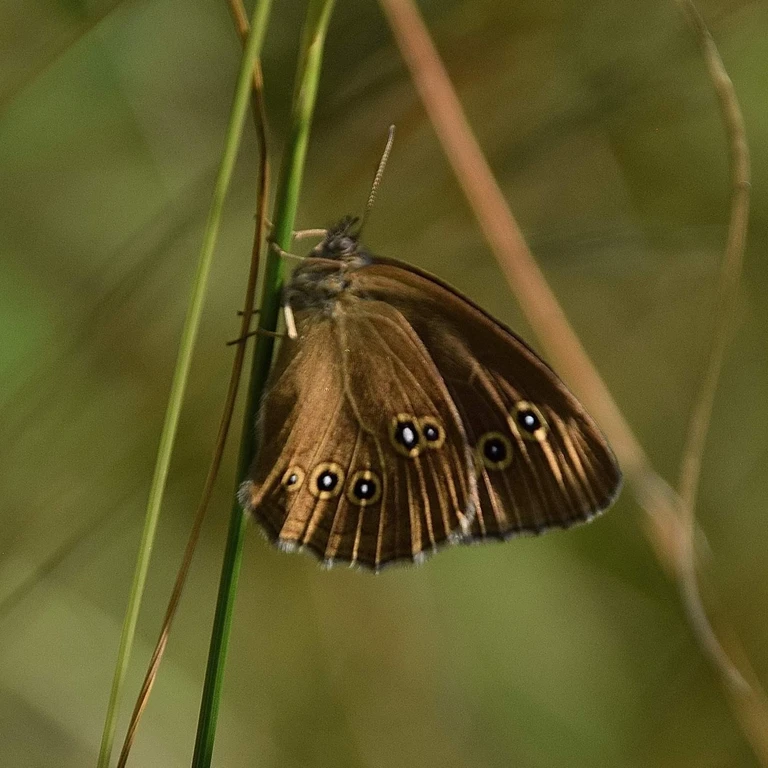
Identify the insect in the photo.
Aphantopus hyperantus
